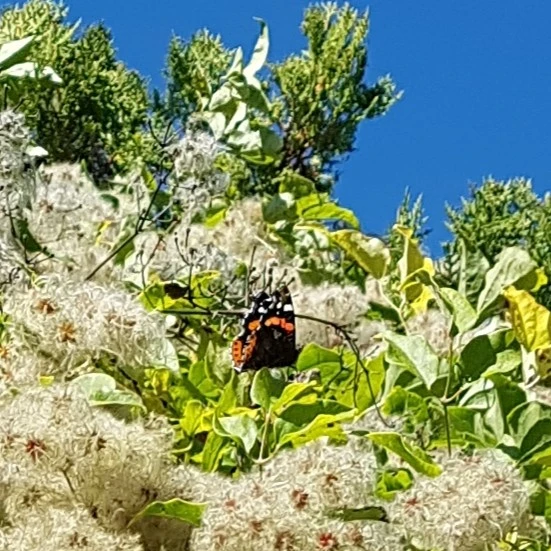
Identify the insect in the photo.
Vanessa atalanta
